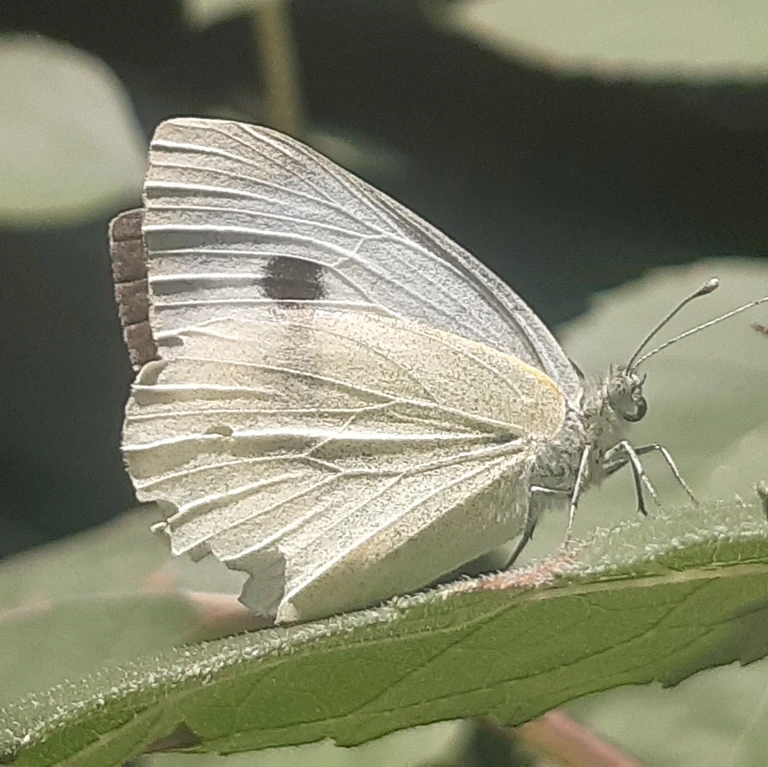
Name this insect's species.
Pieris brassicae
